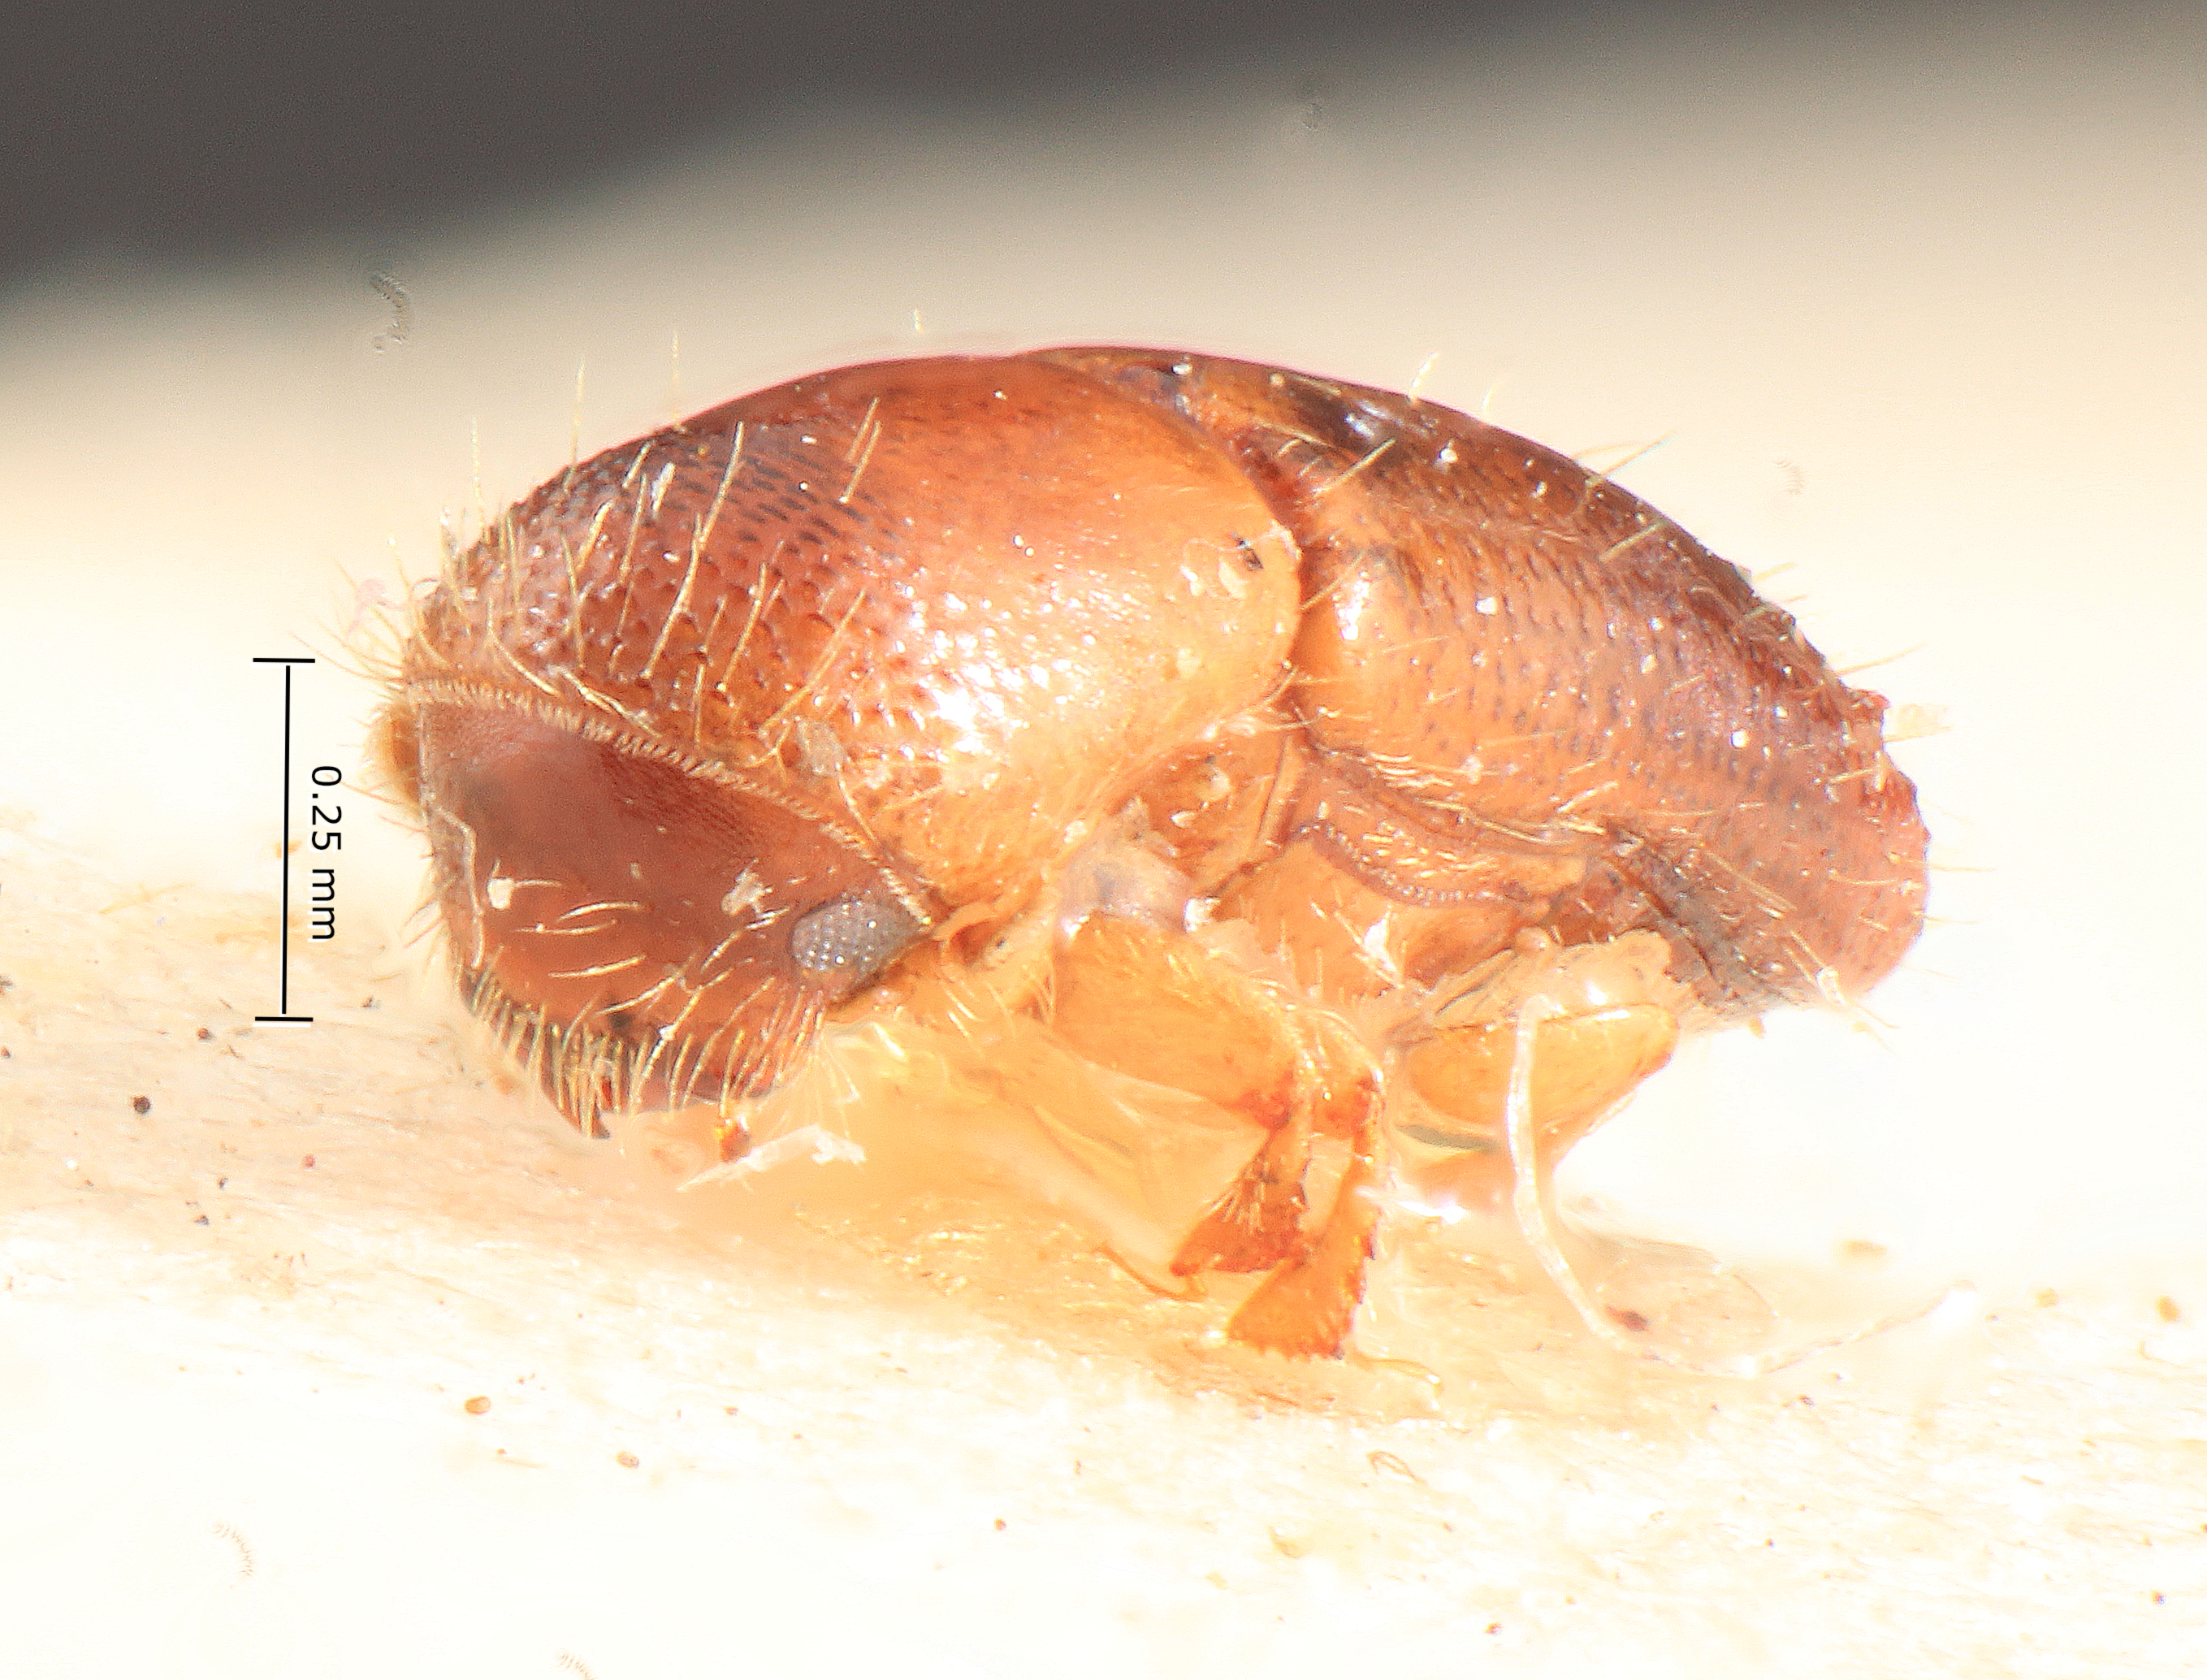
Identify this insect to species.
Xyleborus pseudocylindricus
